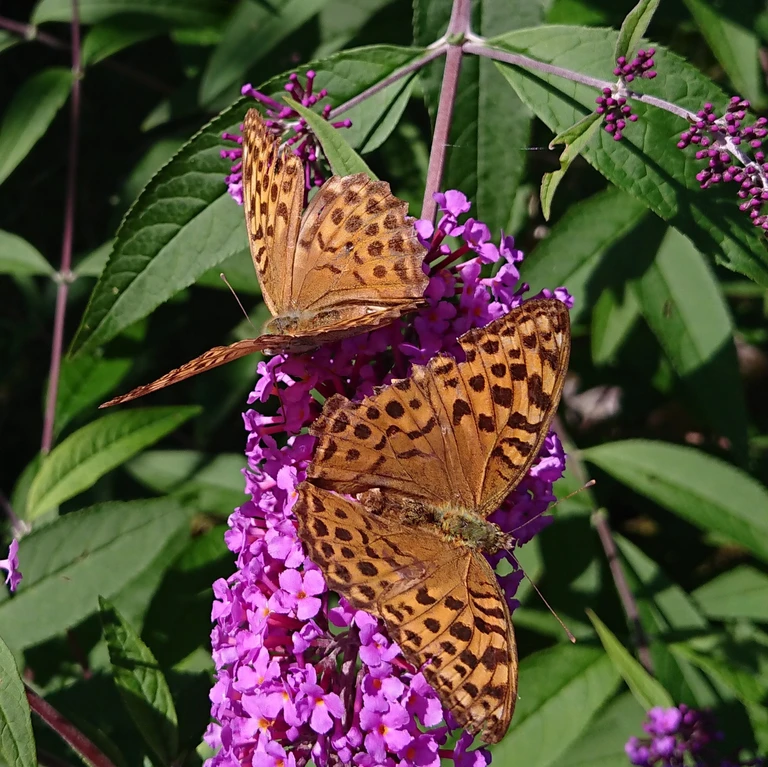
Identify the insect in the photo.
Argynnis paphia
